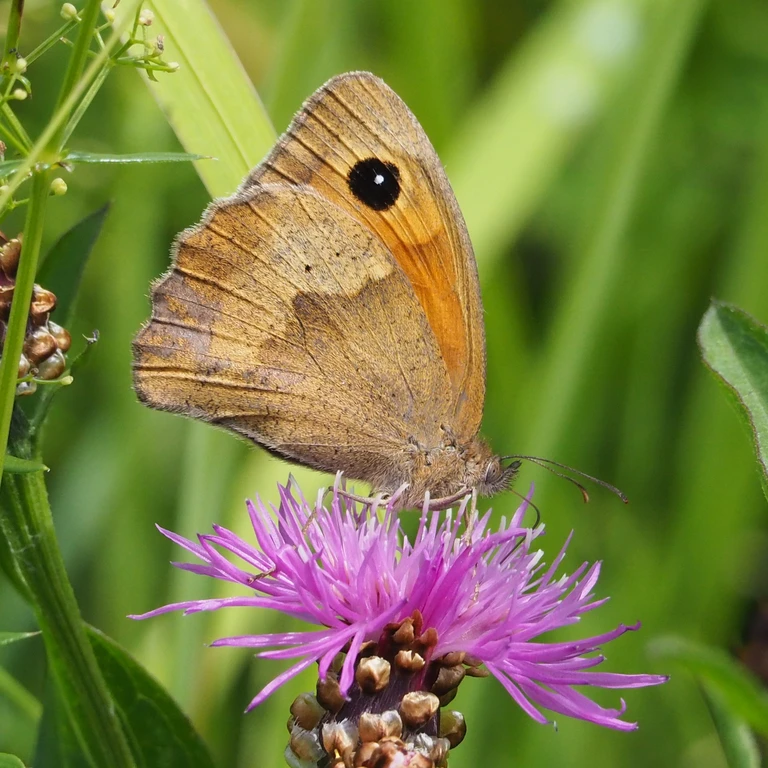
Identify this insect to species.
Maniola jurtina
